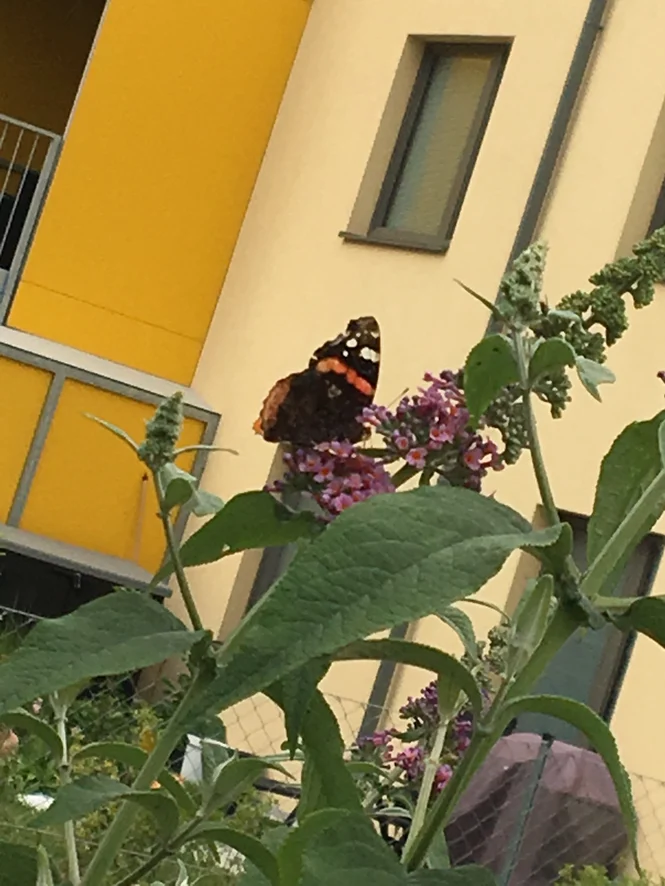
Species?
Vanessa atalanta
